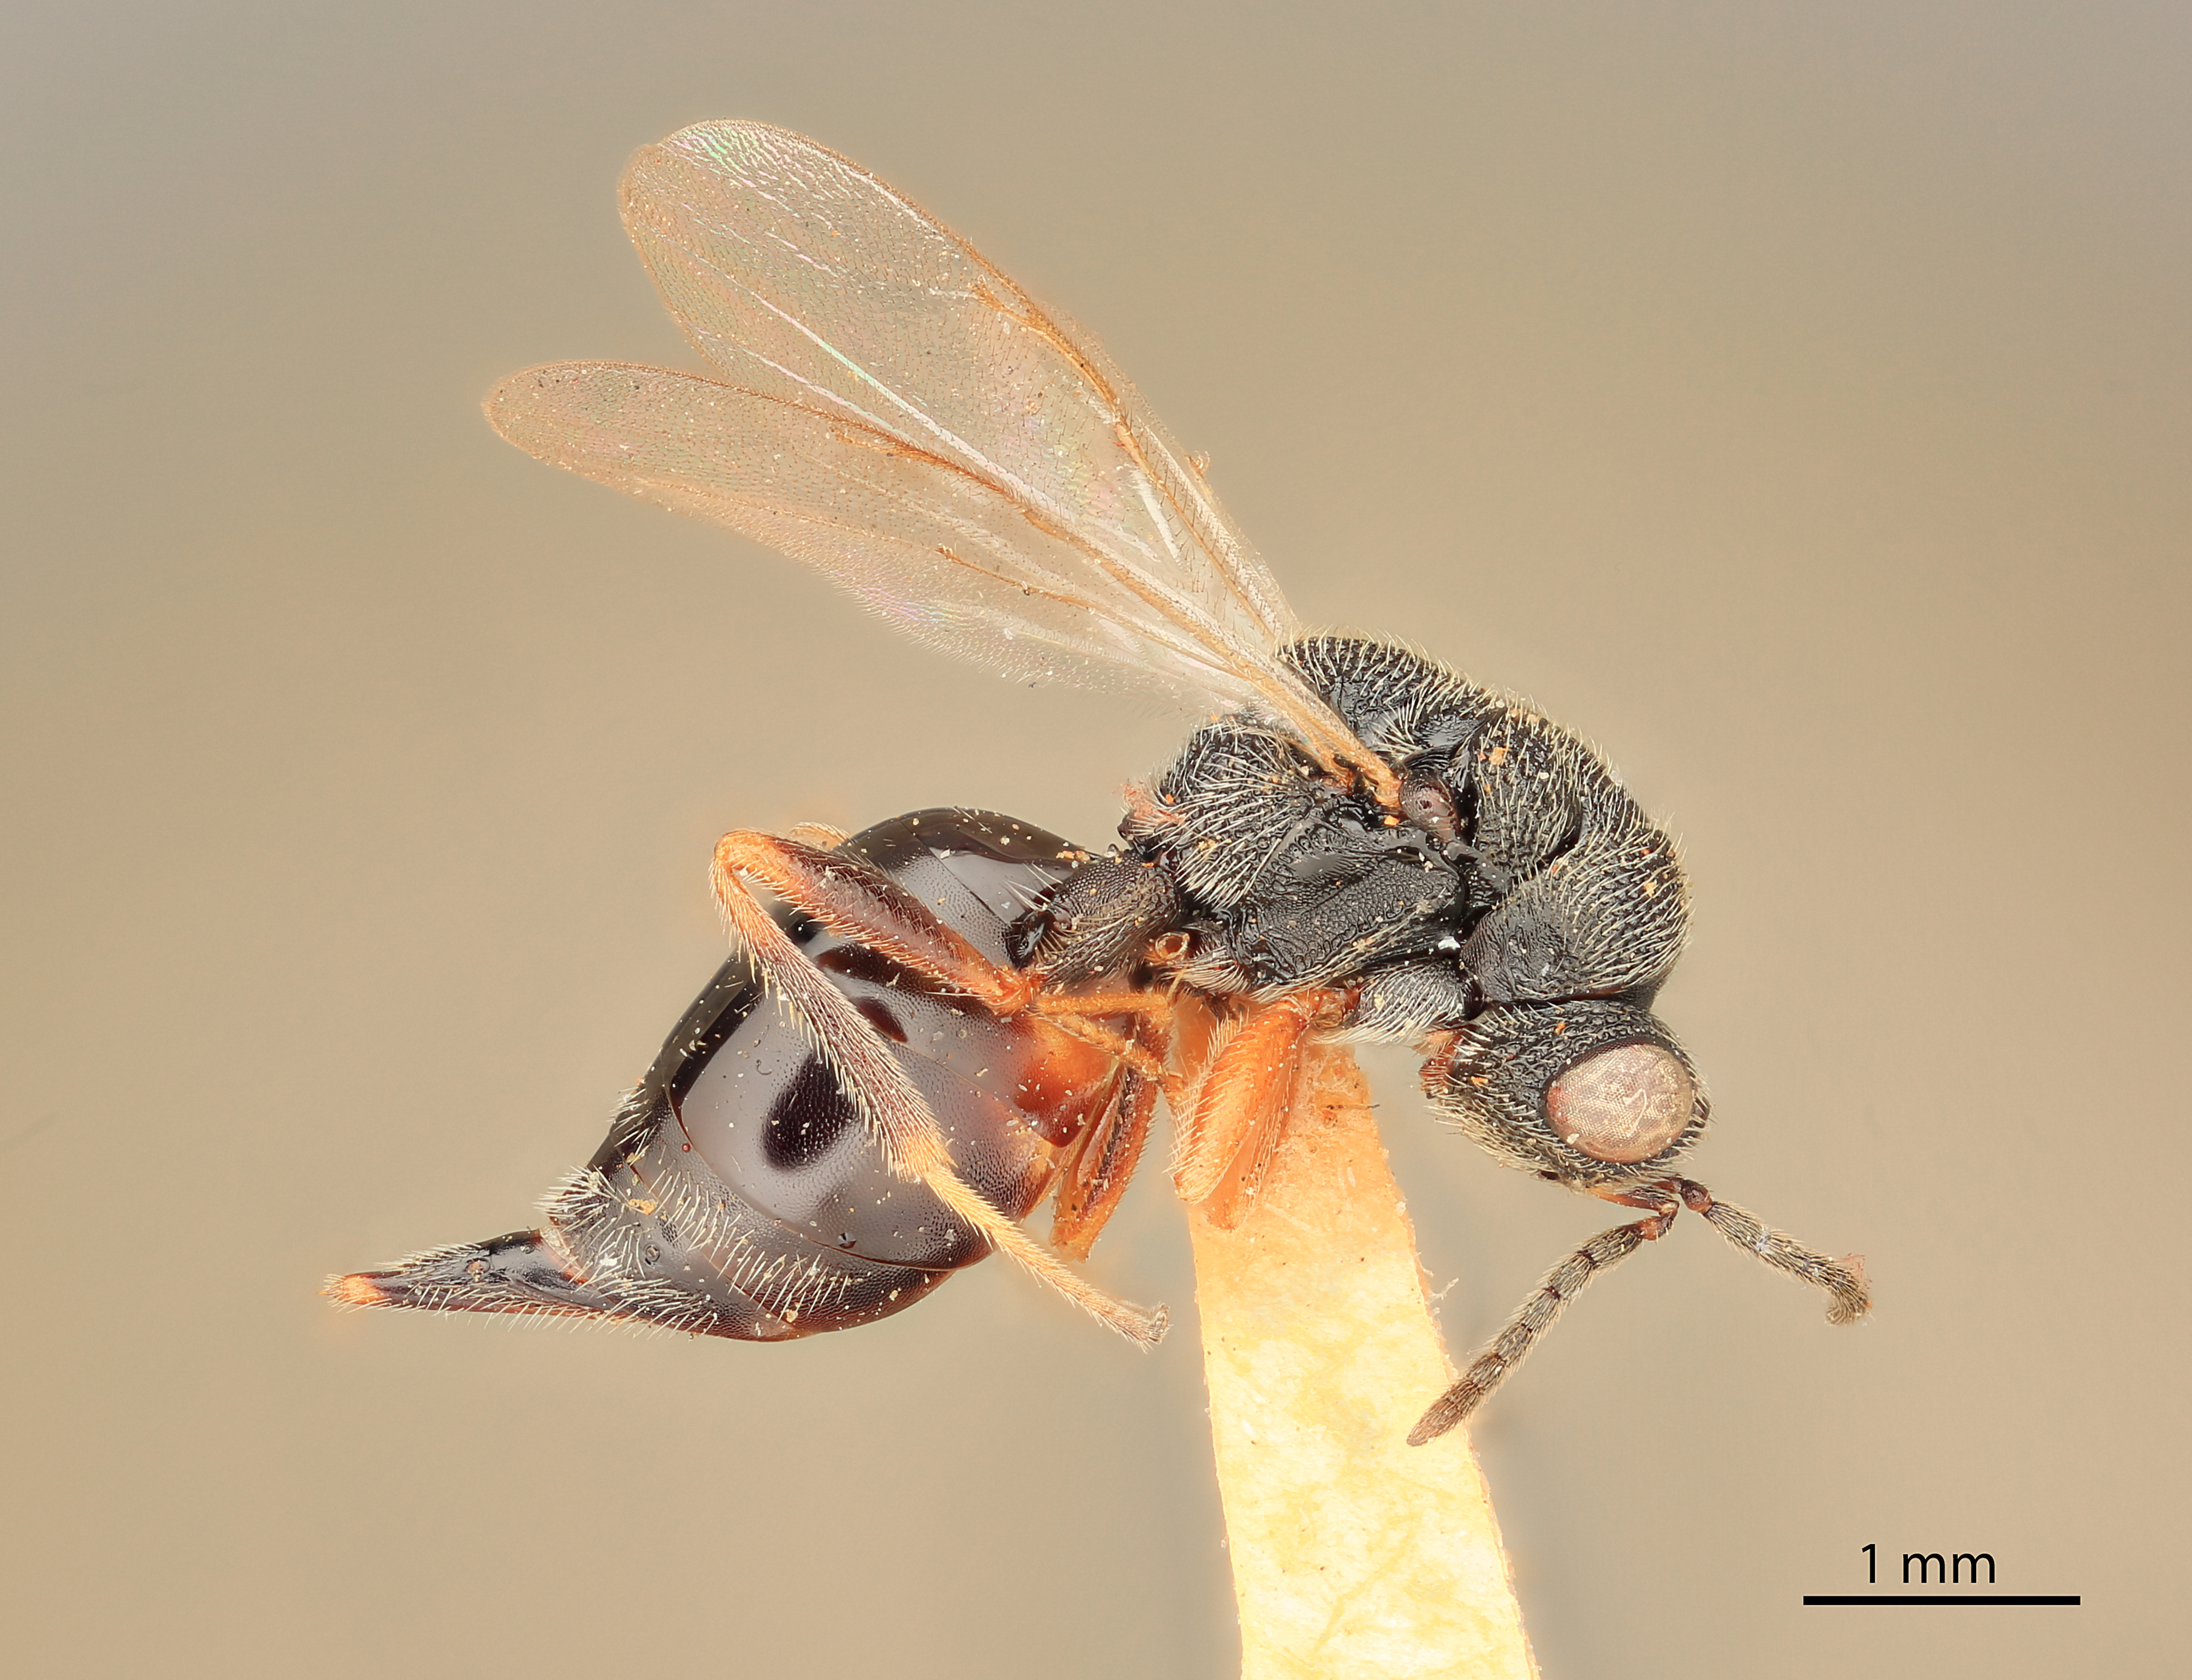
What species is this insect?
Eurytoma acuta
